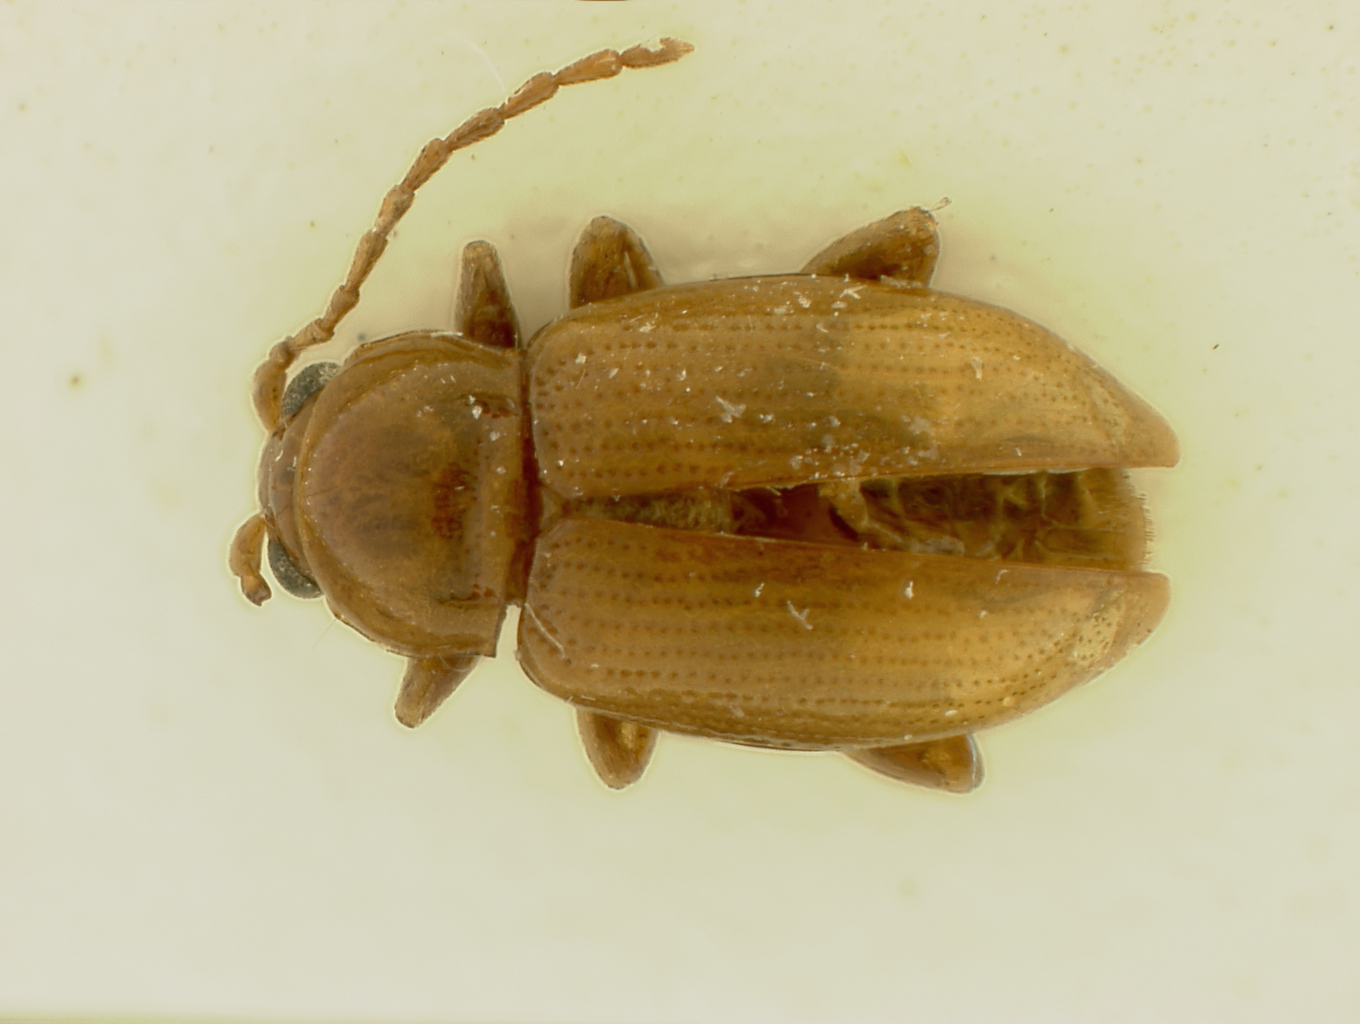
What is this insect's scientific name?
Neocrepidodera sublaevis
